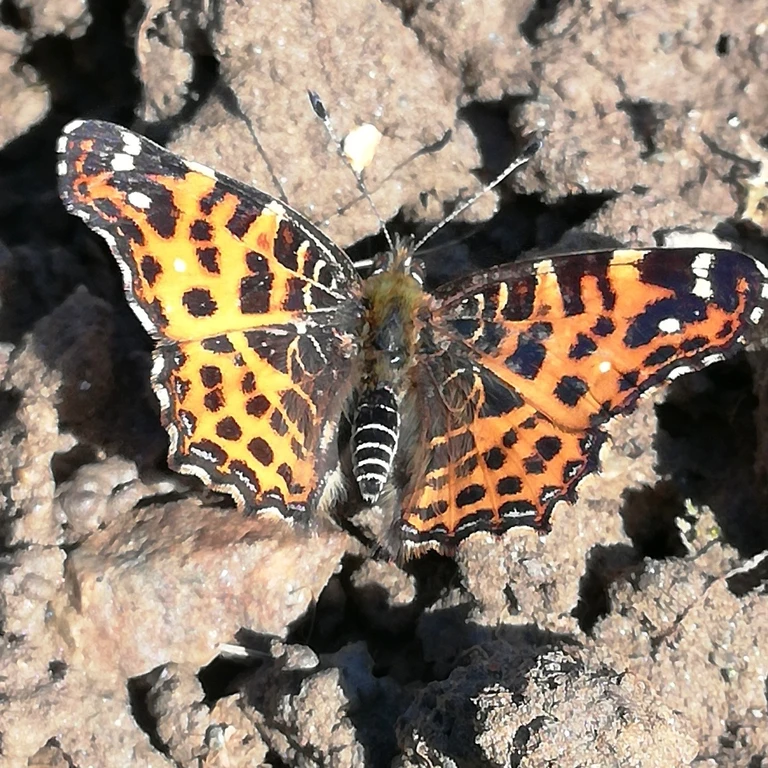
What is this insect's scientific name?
Araschnia levana
